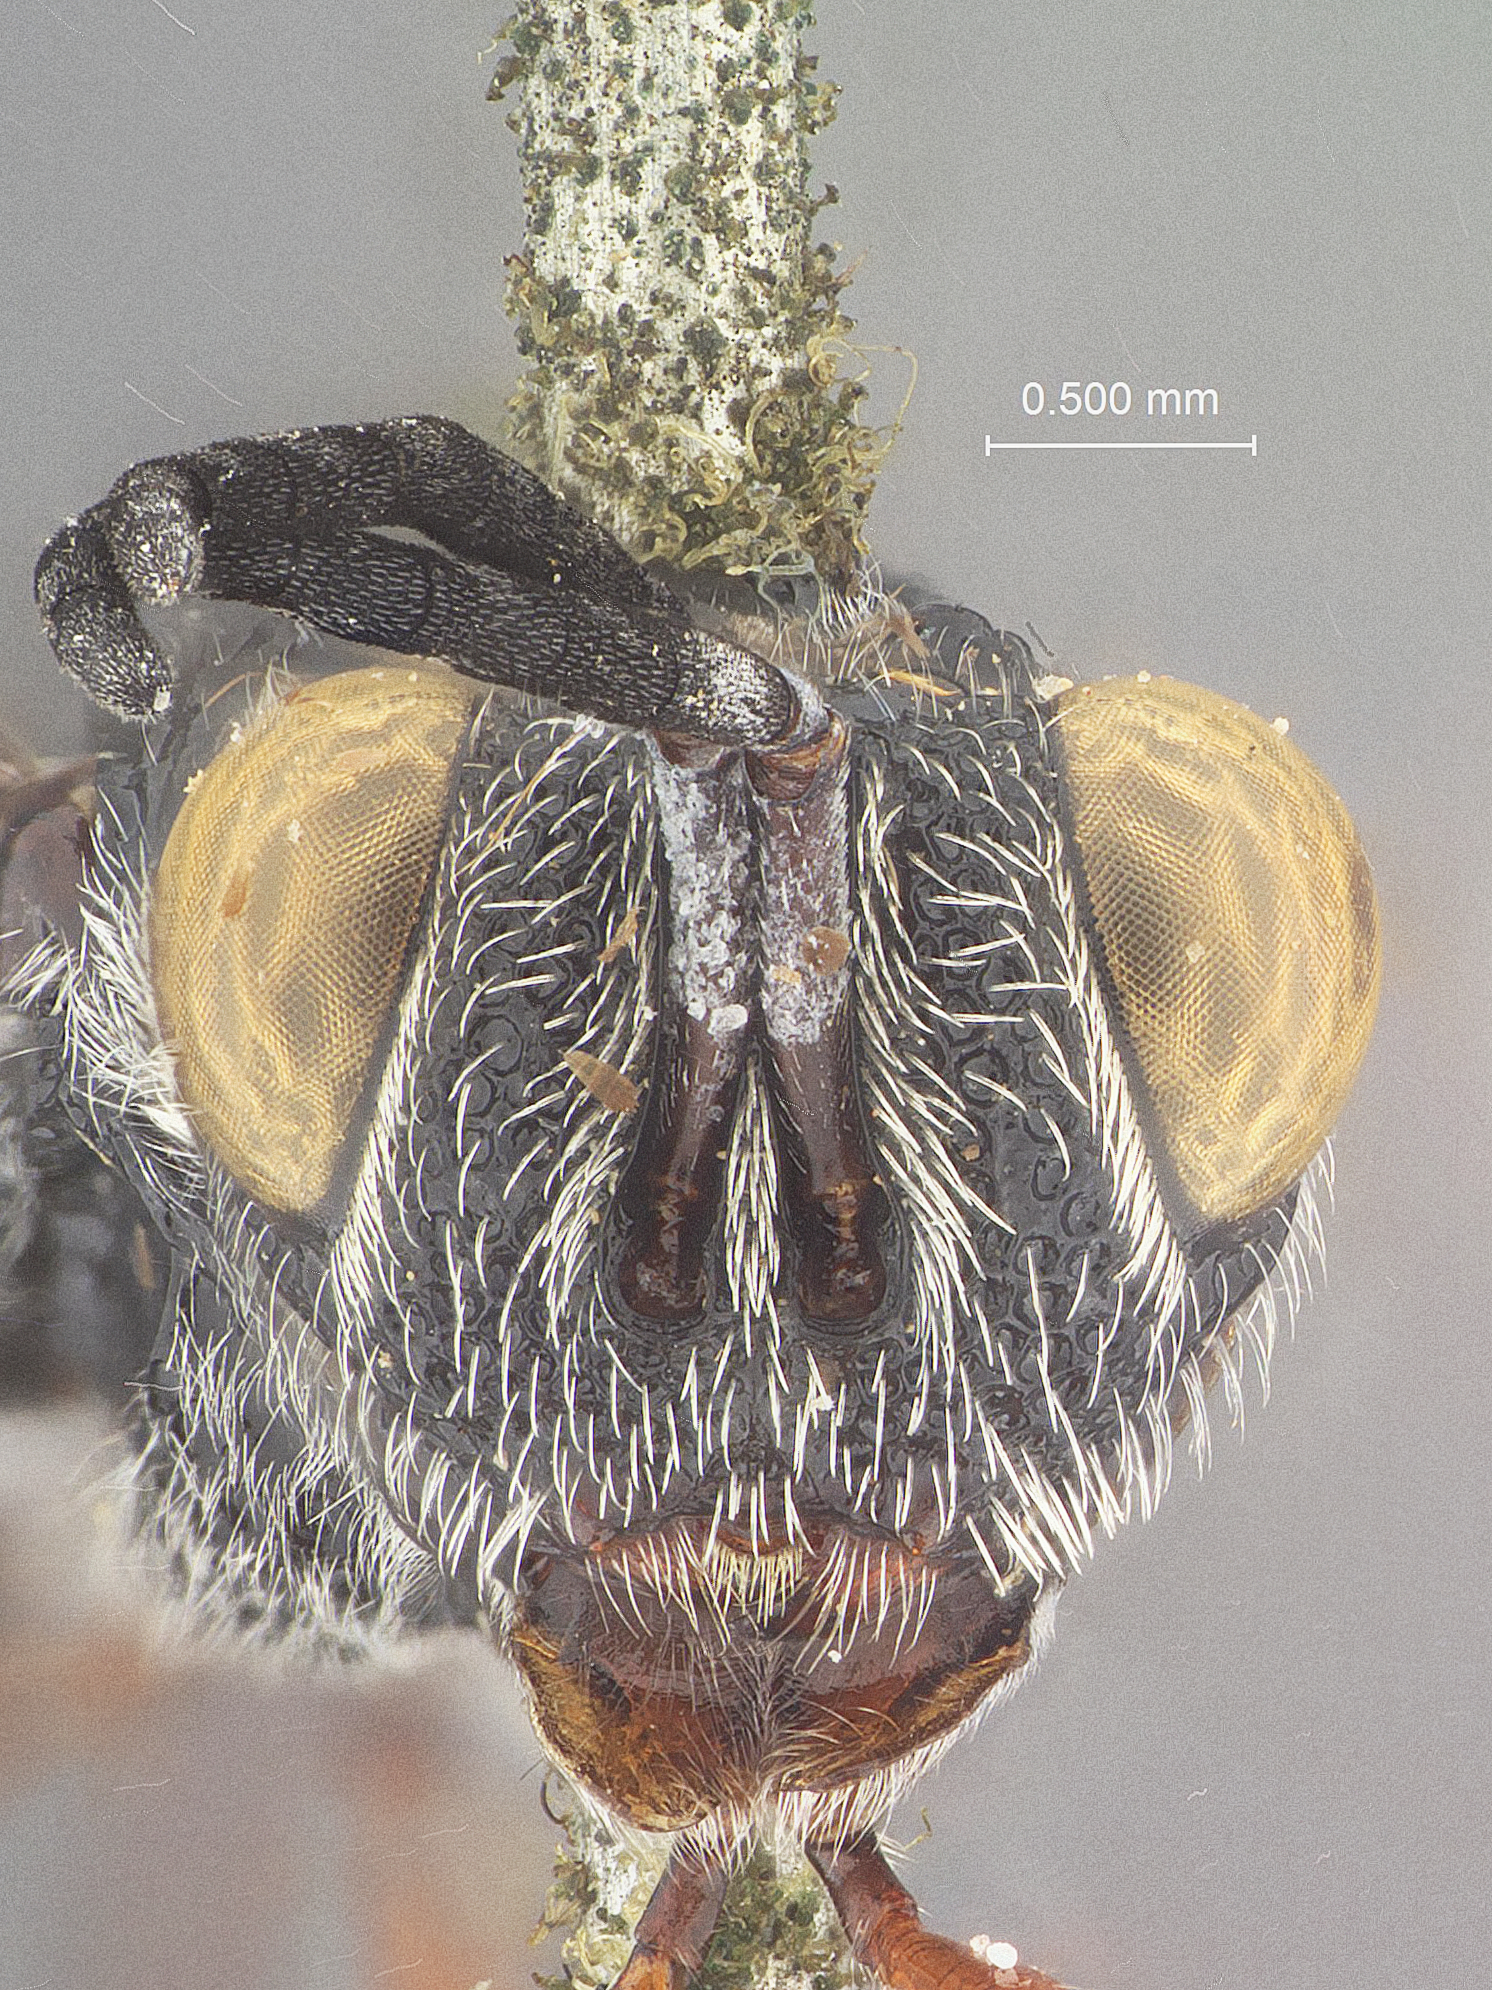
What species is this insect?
Trigonura puertoricensis
